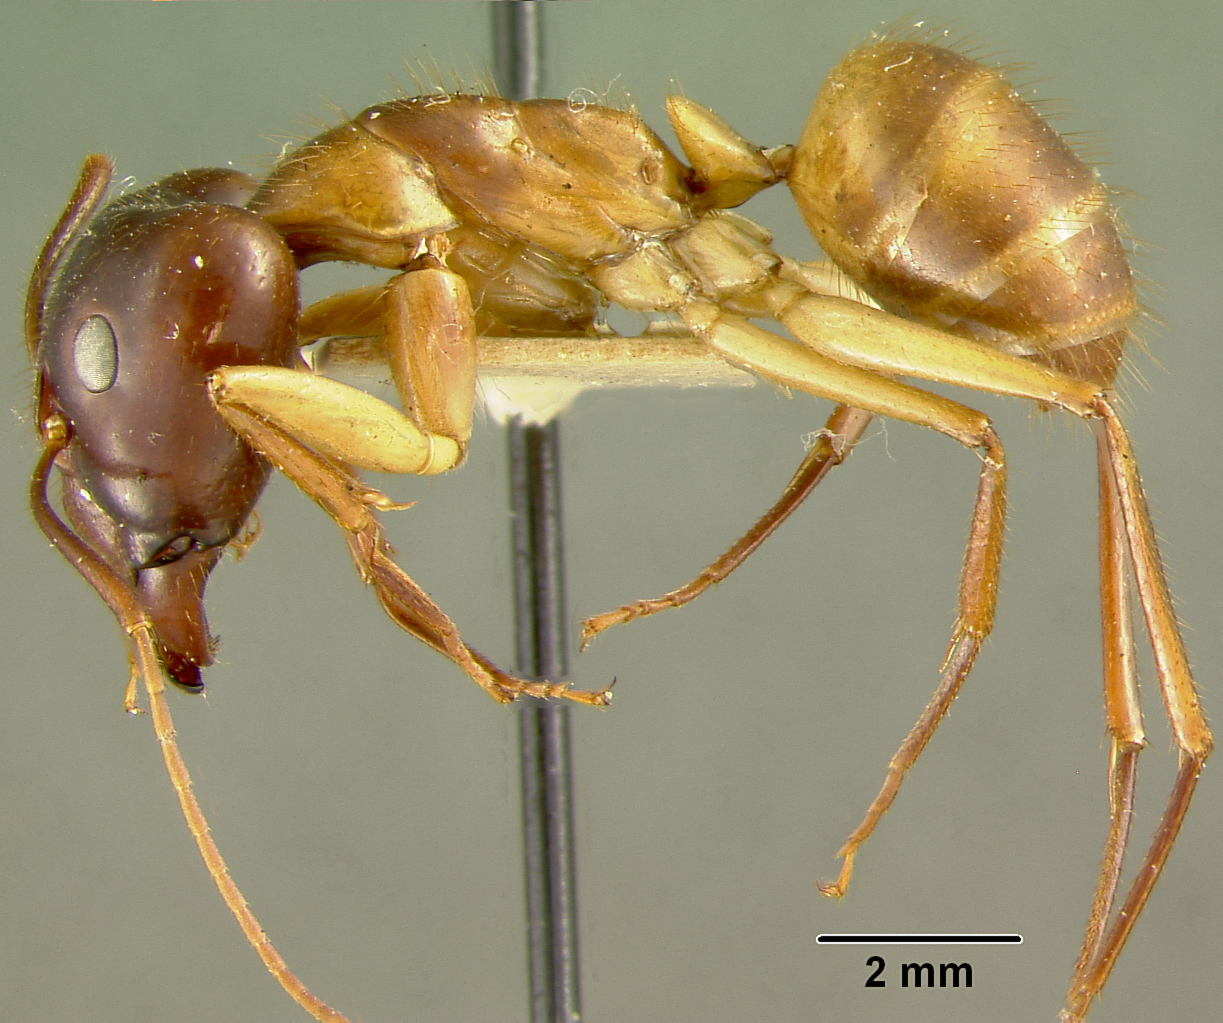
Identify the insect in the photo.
Camponotus maculatus
